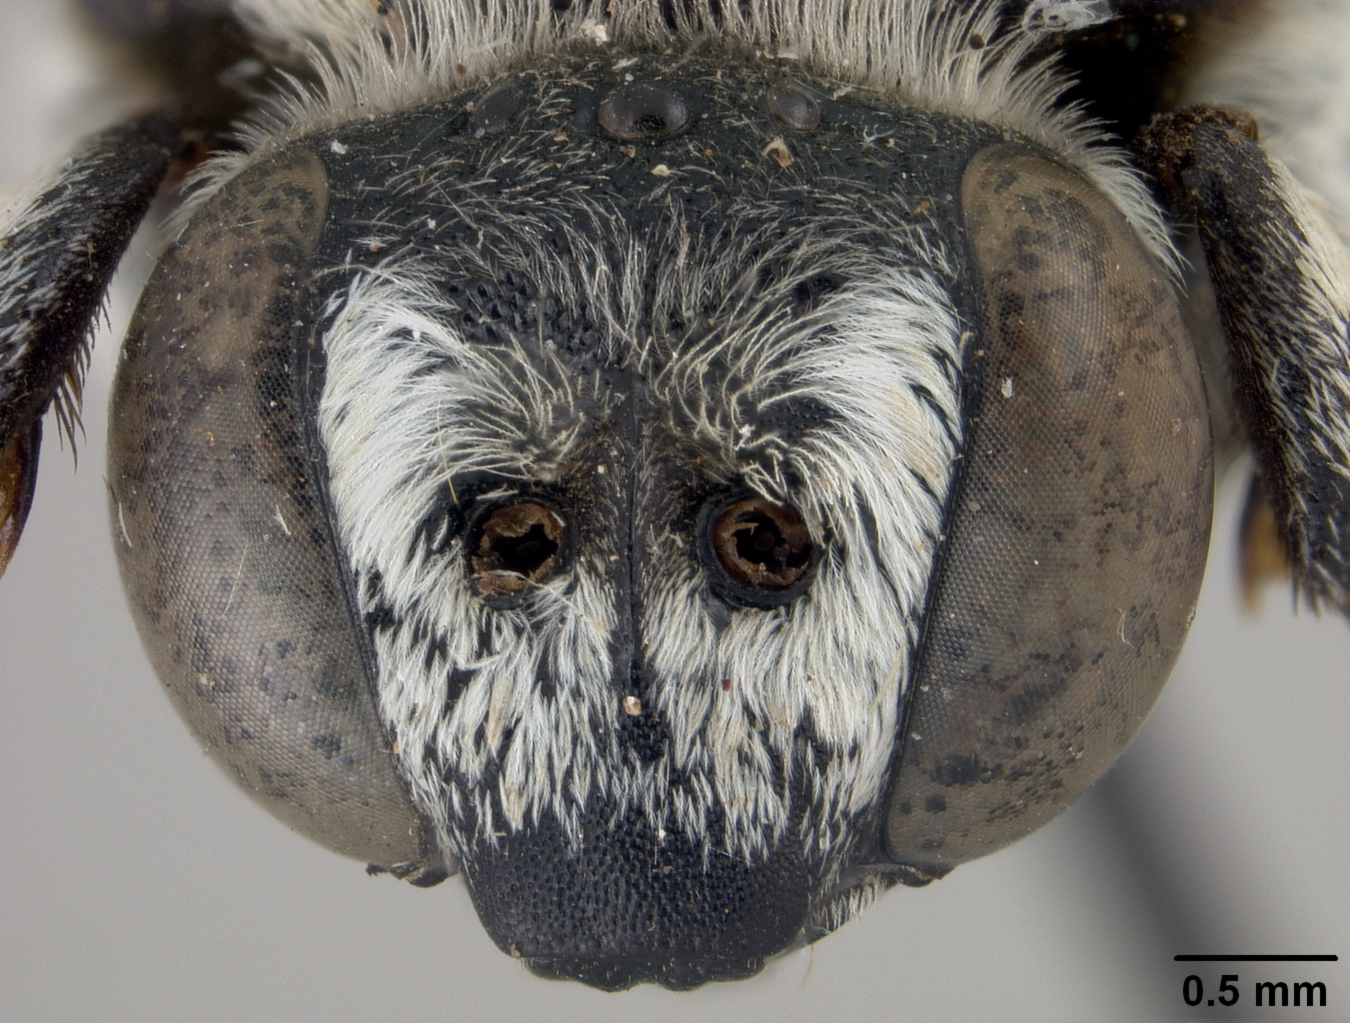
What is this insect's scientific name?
Crocisa subramosa
